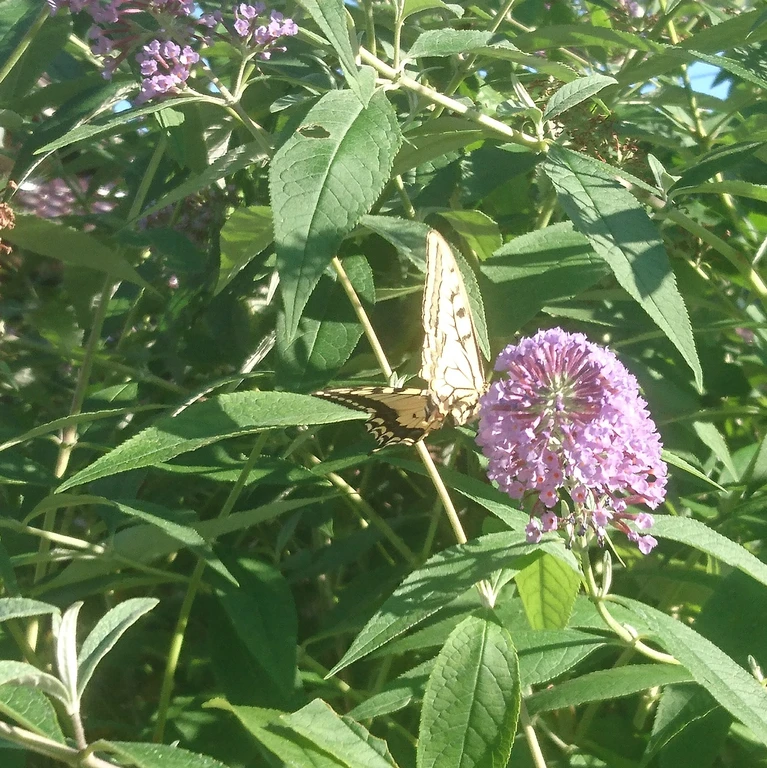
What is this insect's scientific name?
Papilio machaon
